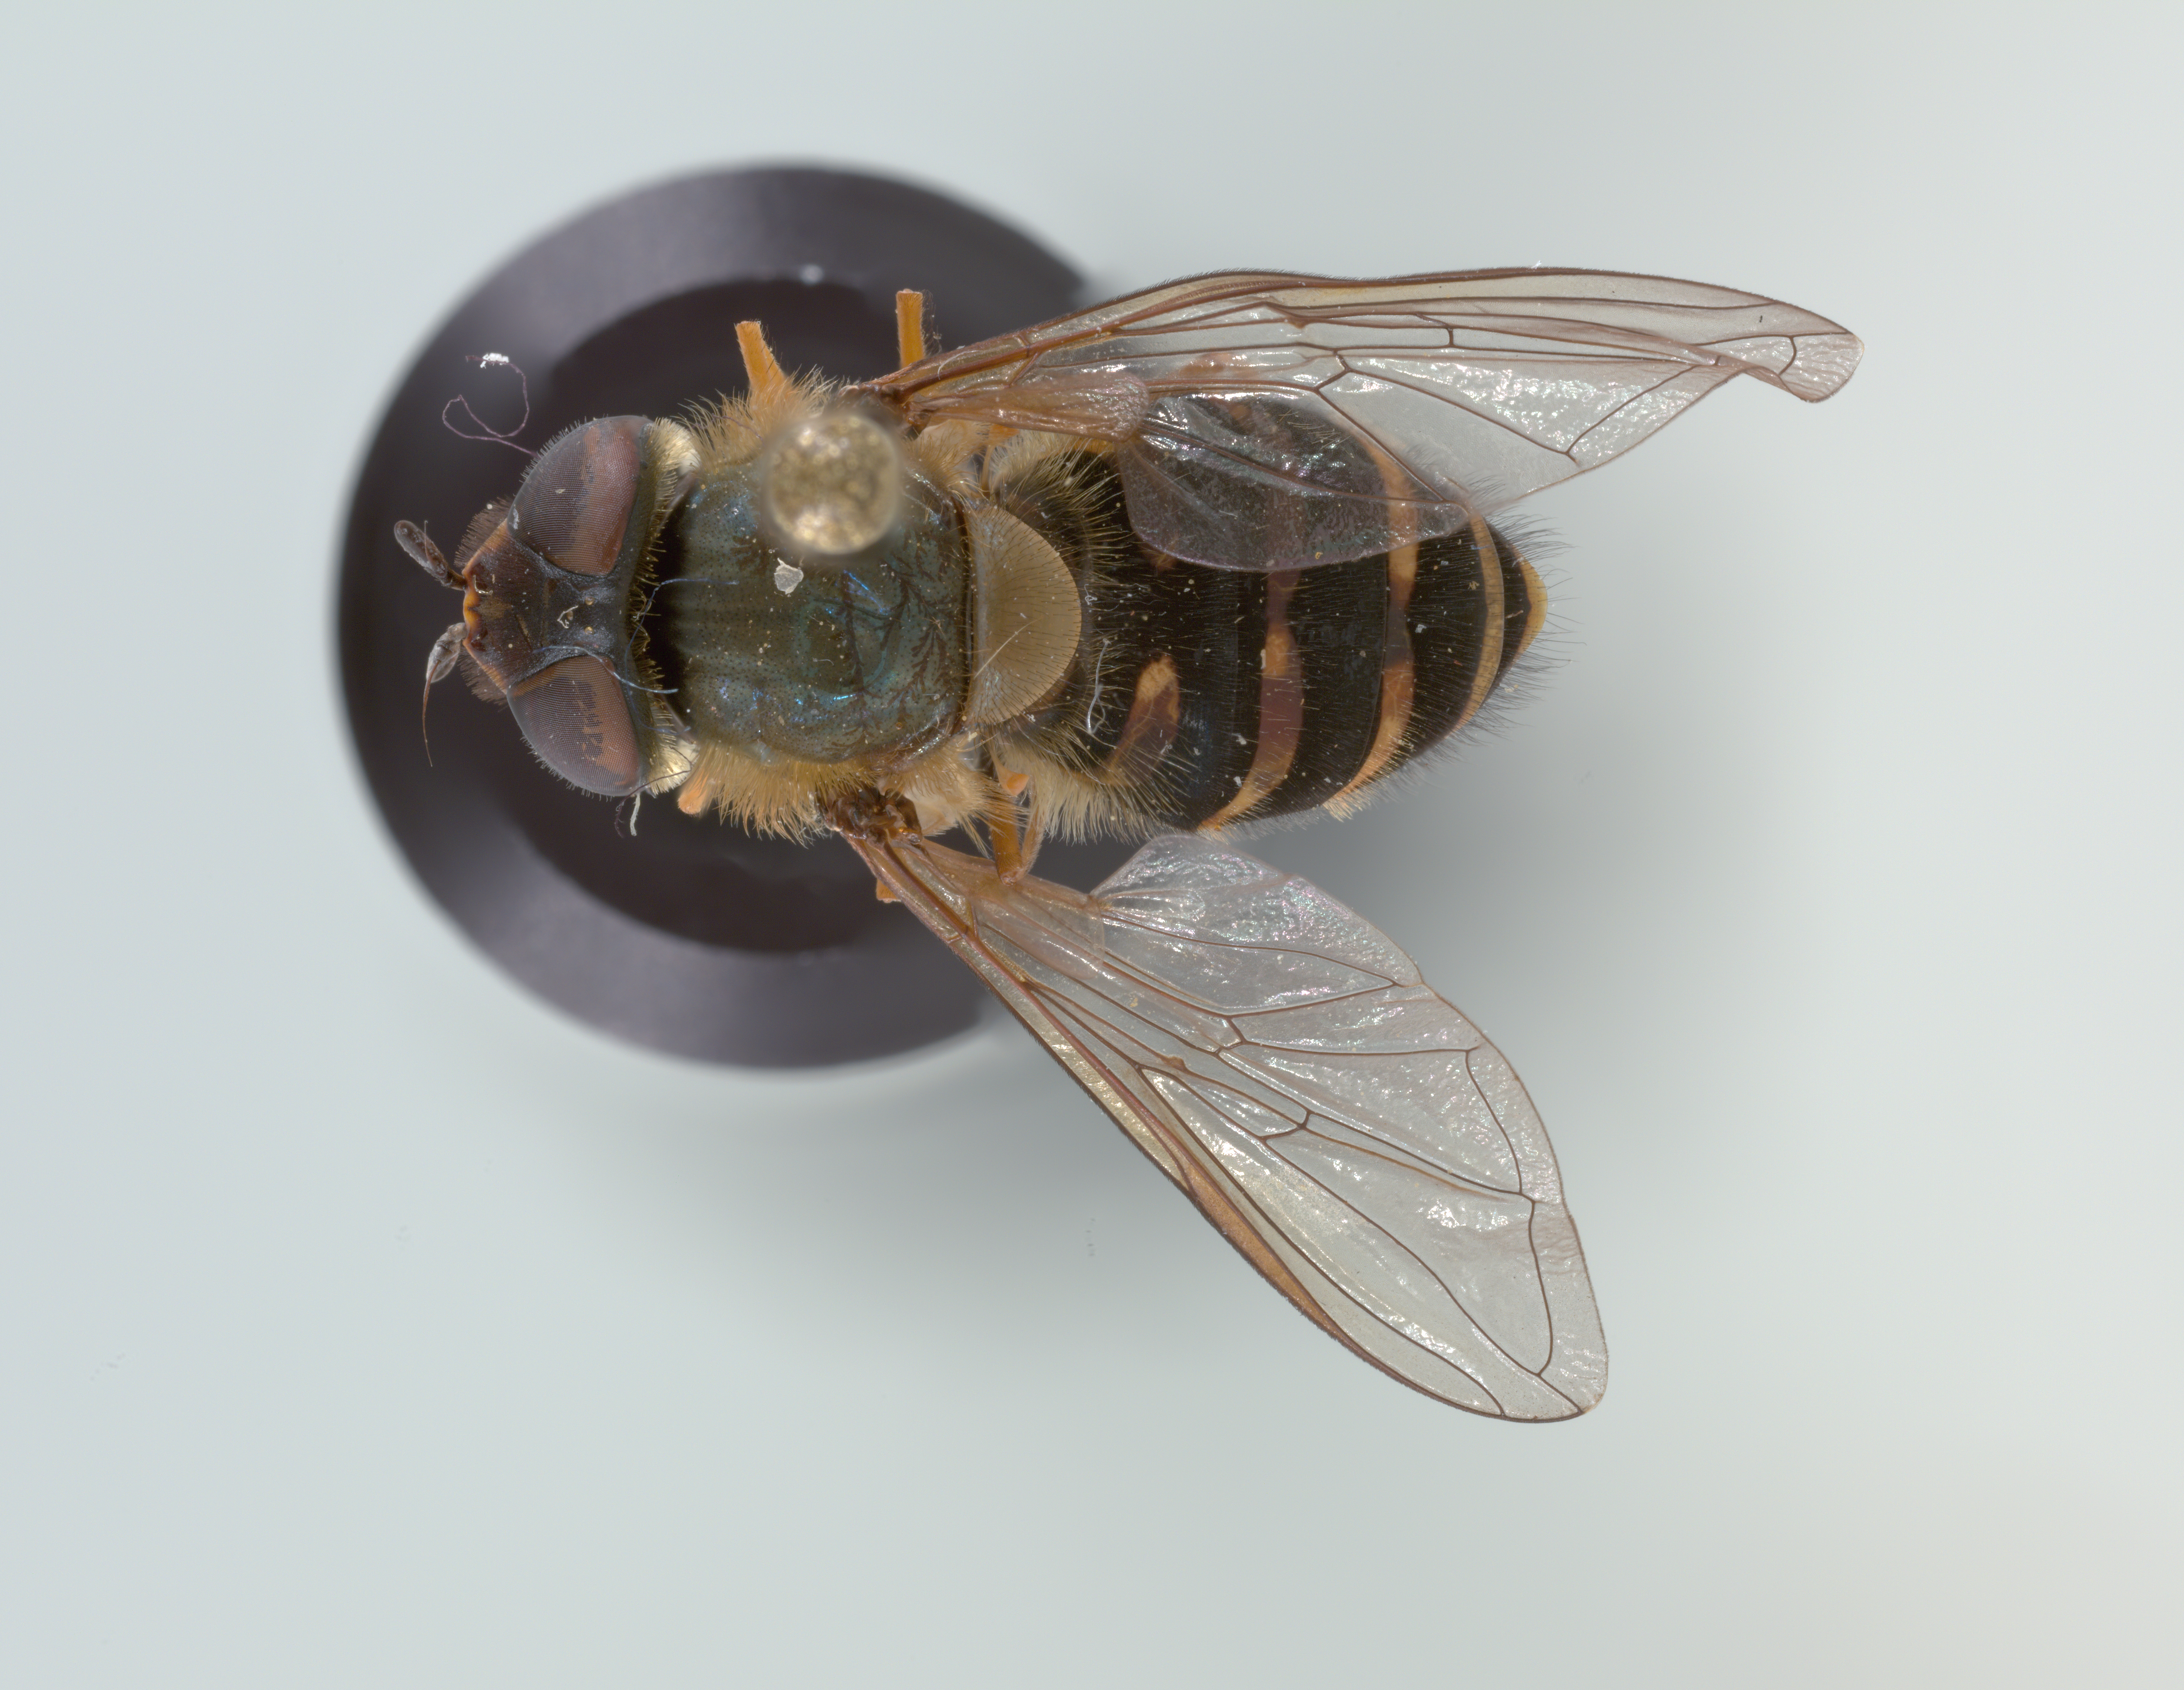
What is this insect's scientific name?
Syrphus torvus
